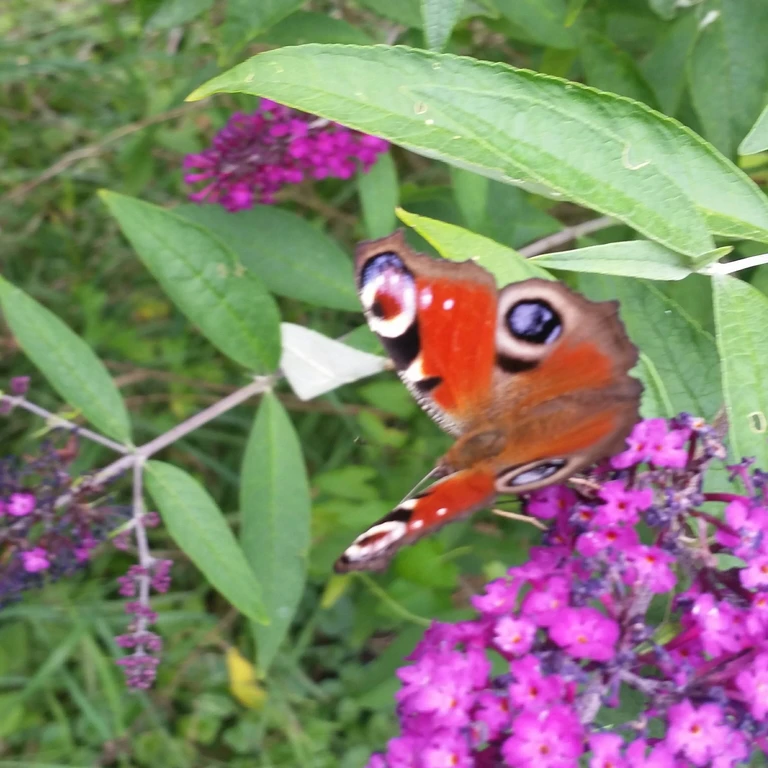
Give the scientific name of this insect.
Aglais io
